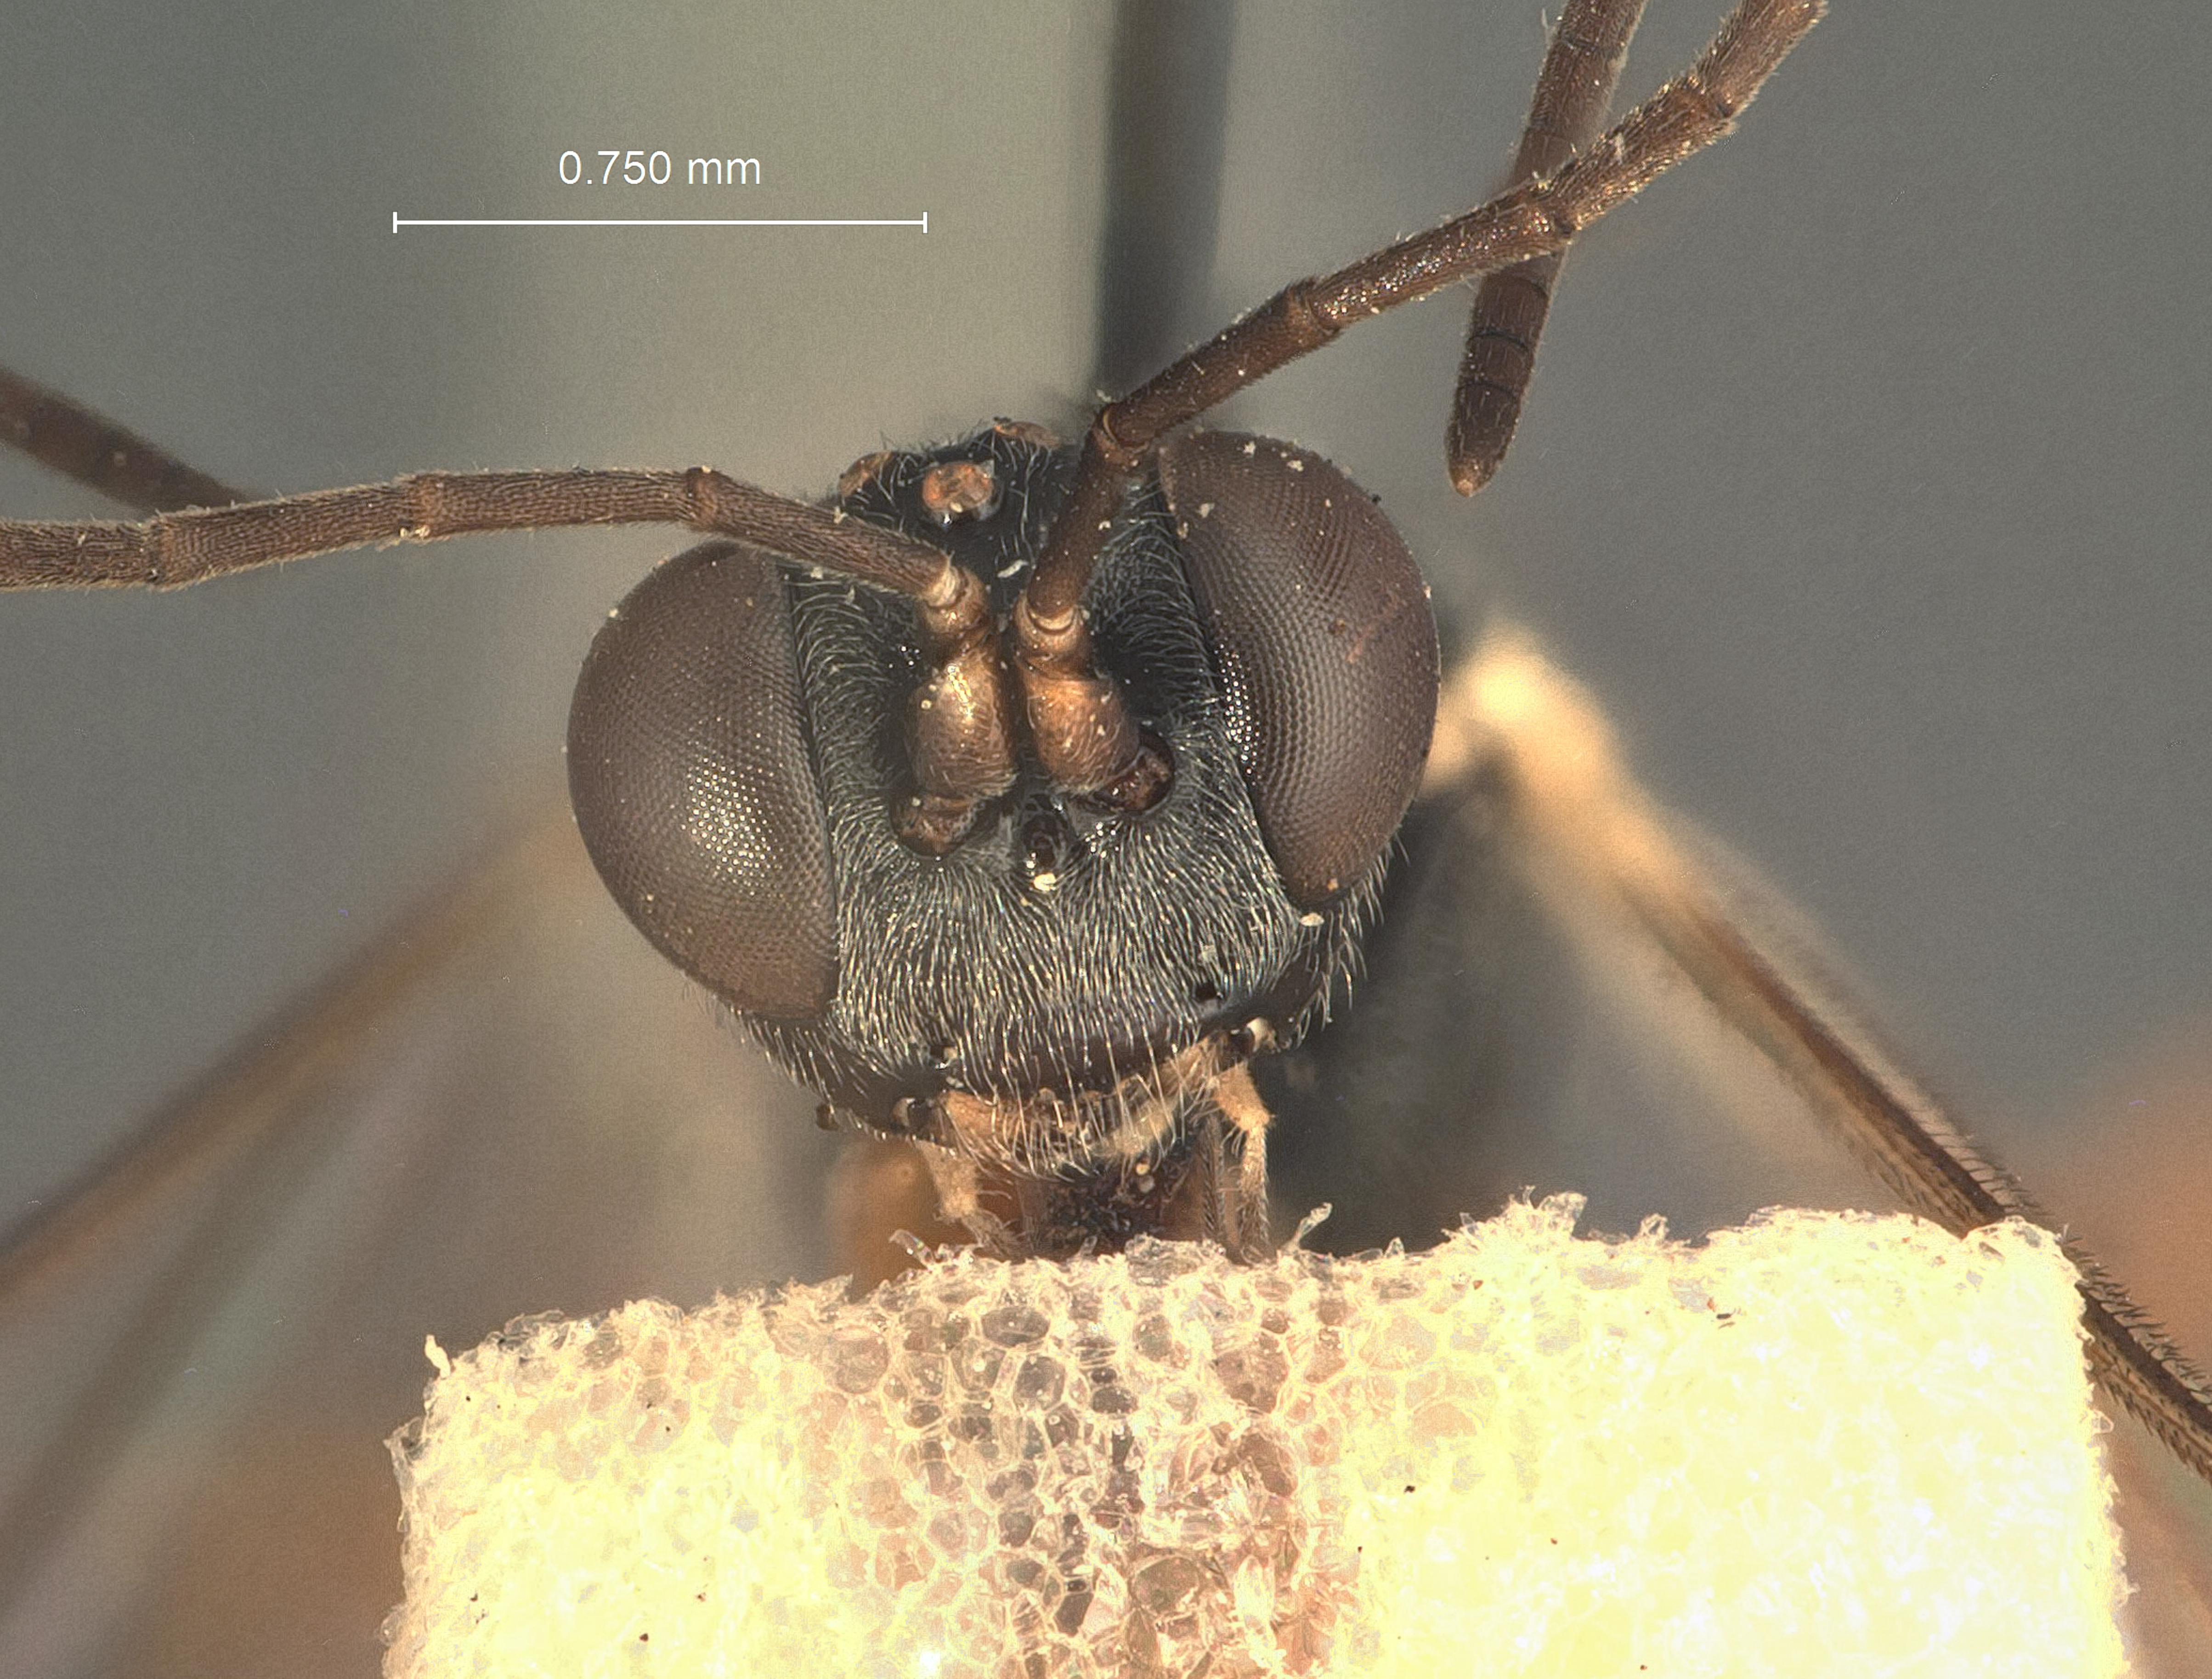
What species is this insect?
Aenoplex plesiotypus
